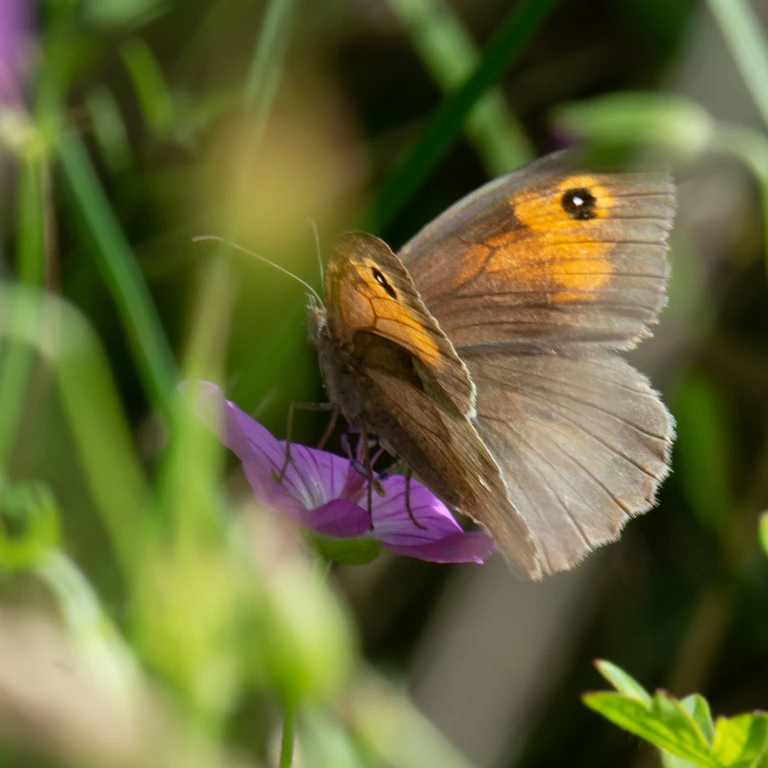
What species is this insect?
Maniola jurtina
